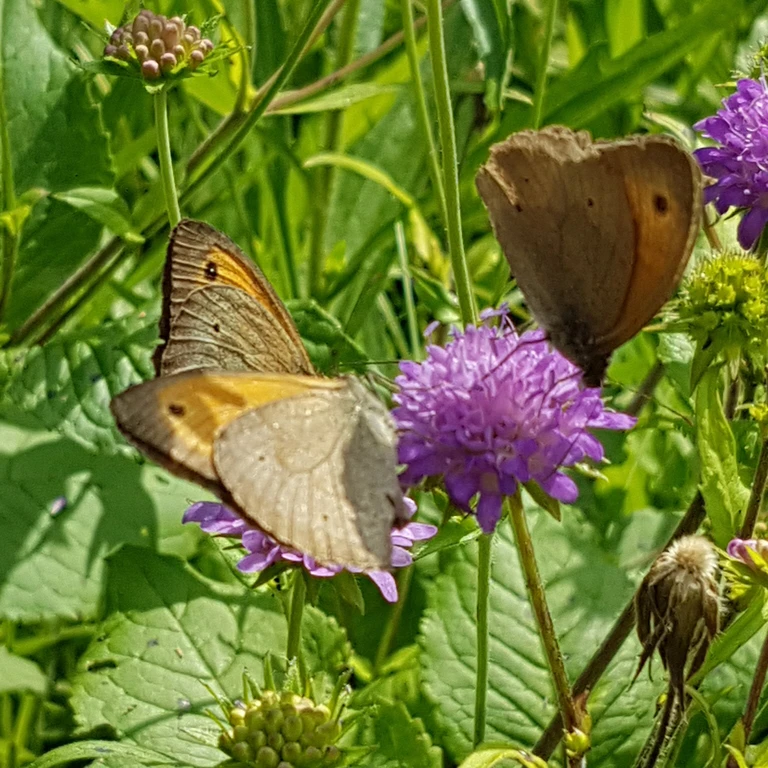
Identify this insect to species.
Maniola jurtina
